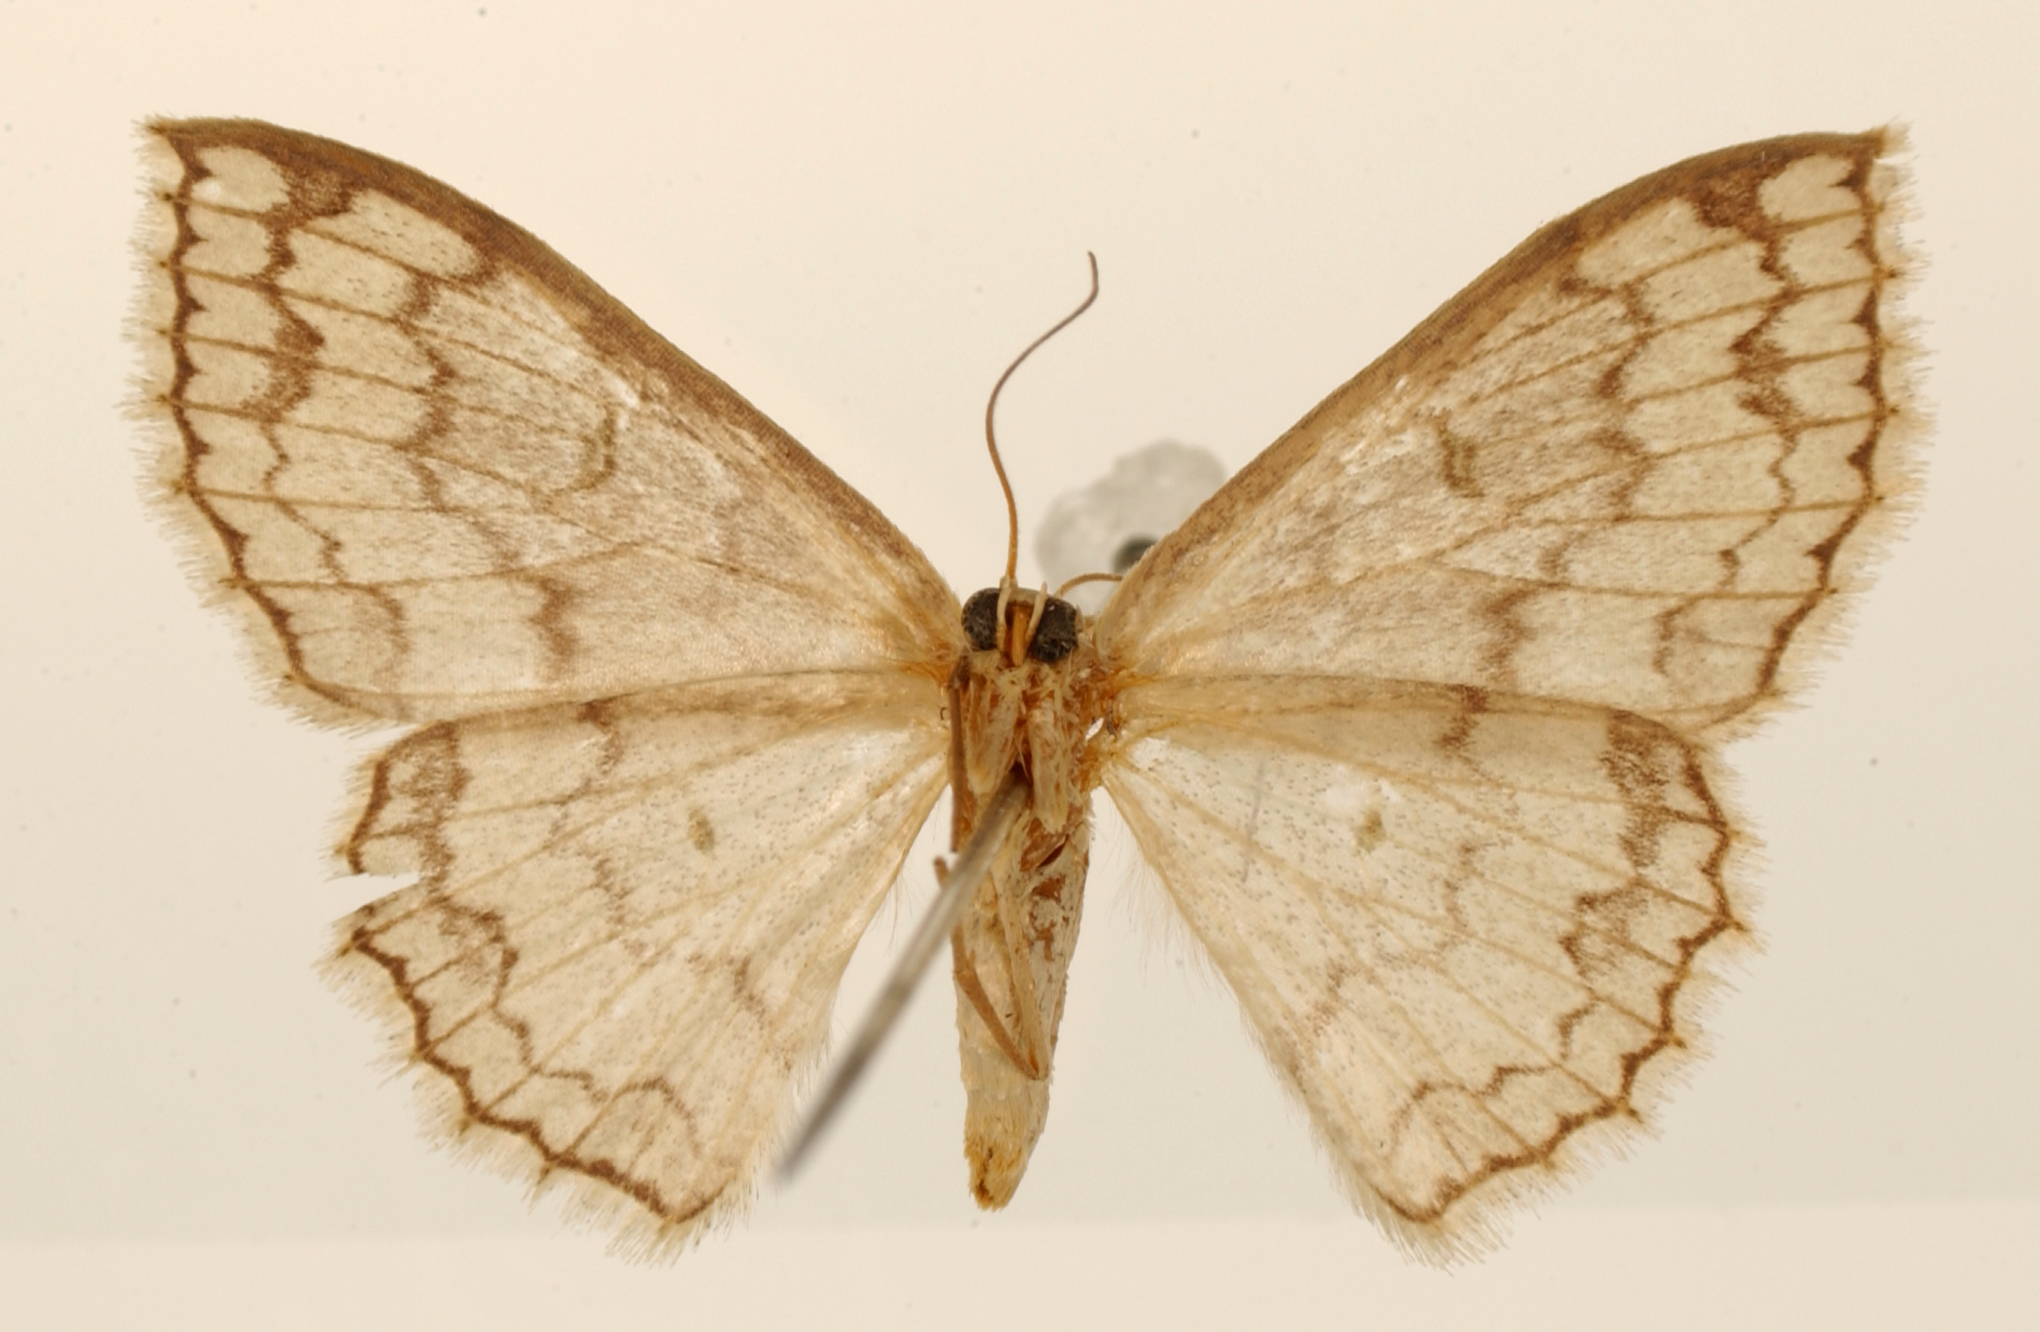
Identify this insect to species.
Cnemodes pertumna
